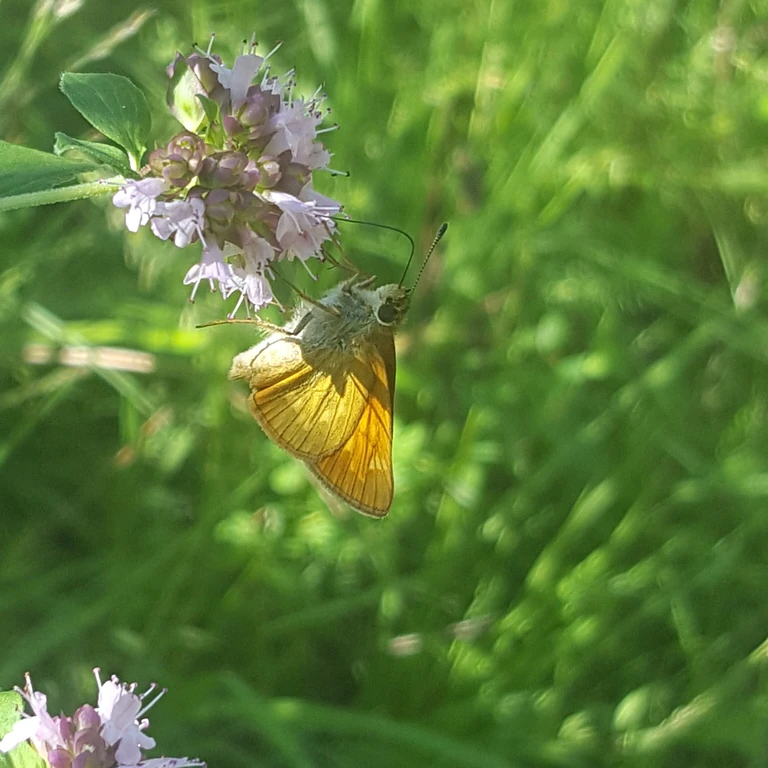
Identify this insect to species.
Ochlodes sylvanus (also Ochlodes venata)
